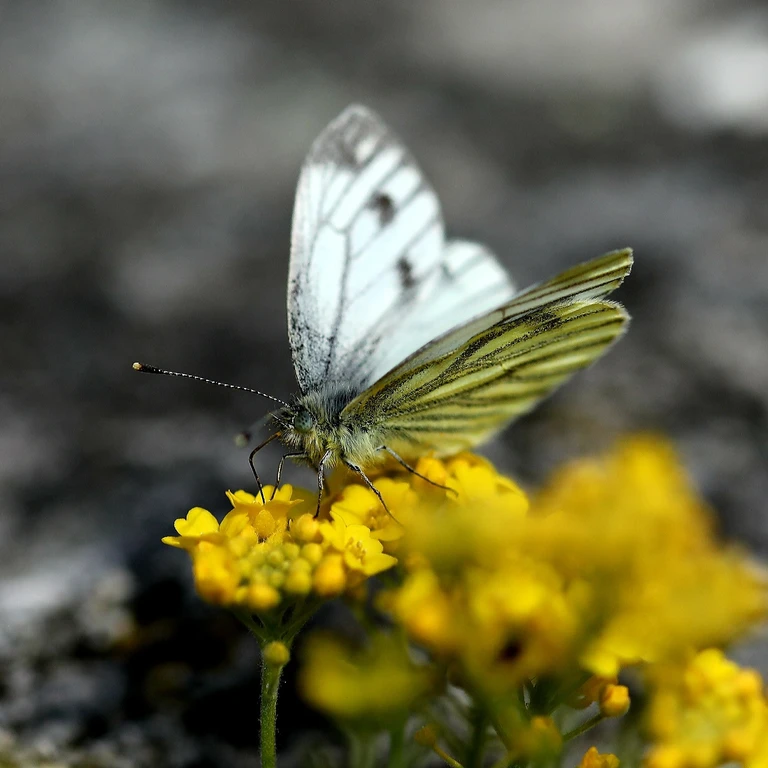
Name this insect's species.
Pieris napi
